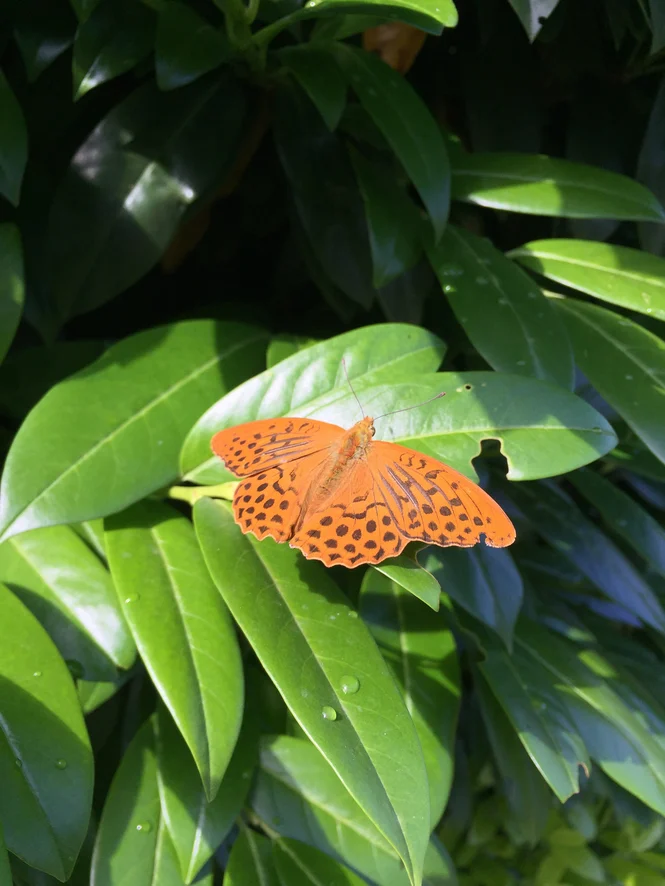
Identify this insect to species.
Argynnis paphia
